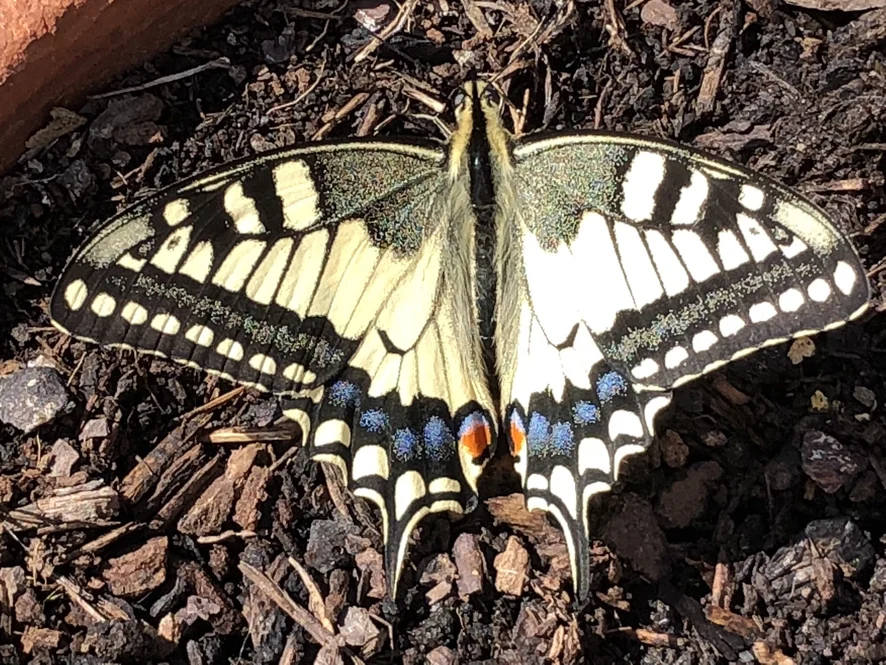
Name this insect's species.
Papilio machaon
